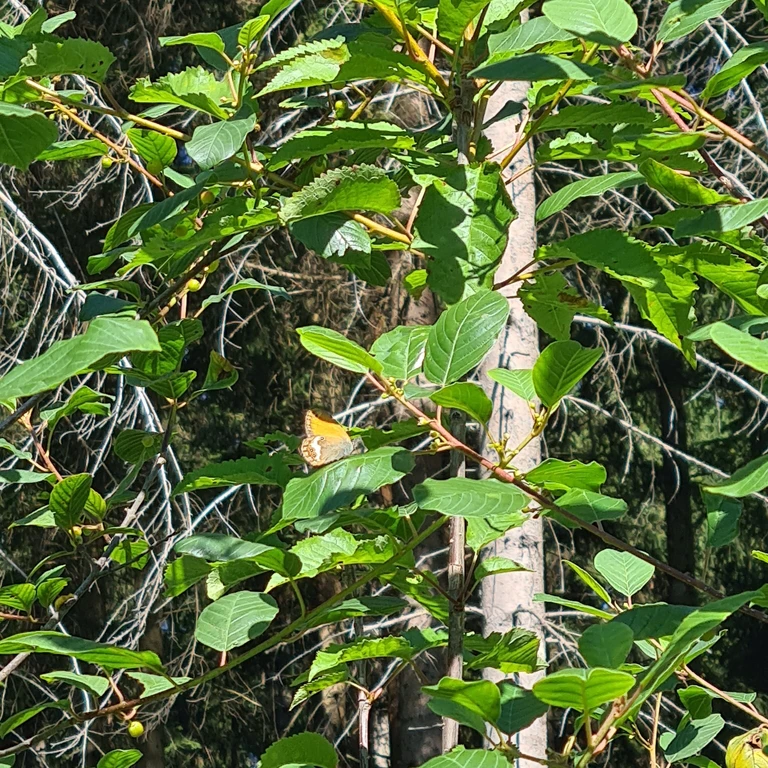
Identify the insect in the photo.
Coenonympha arcania
